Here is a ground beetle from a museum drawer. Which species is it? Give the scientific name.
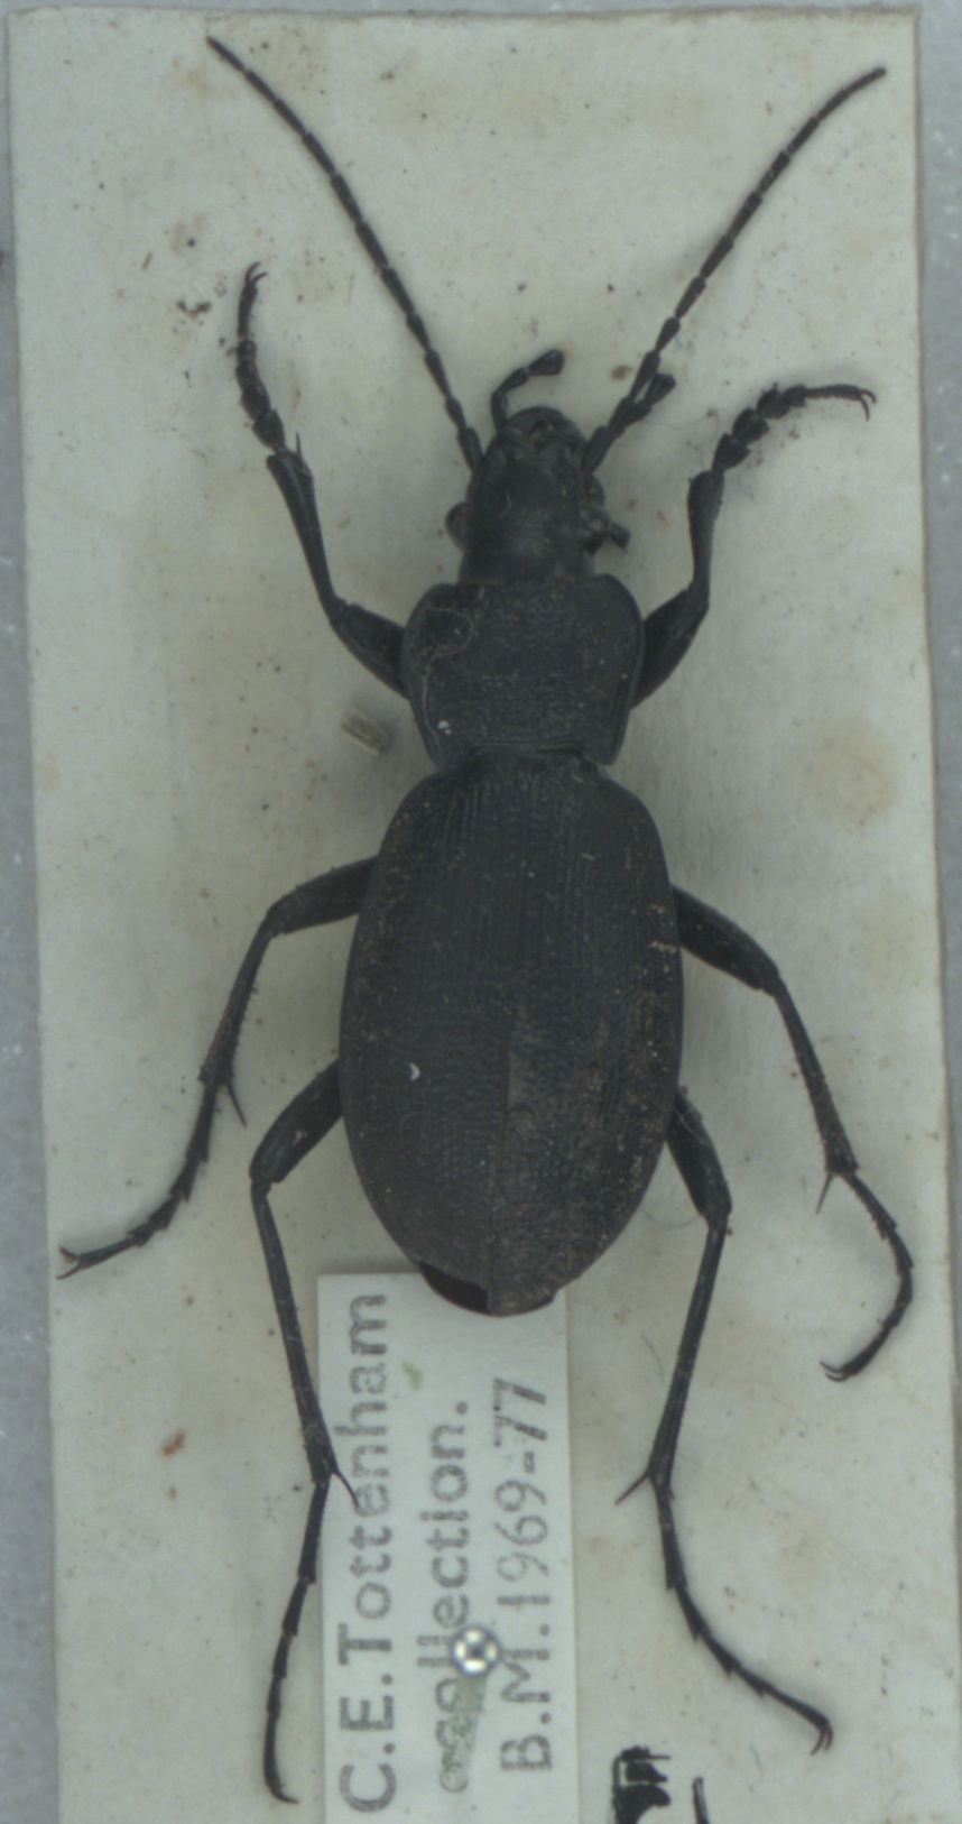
Carabus problematicus
